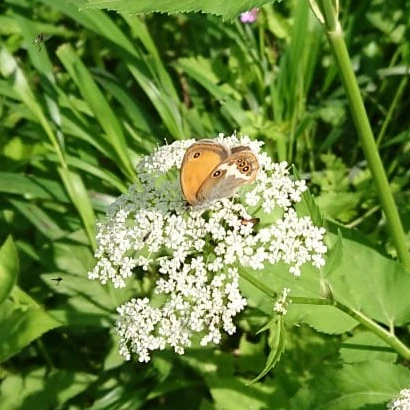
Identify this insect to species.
Coenonympha arcania
